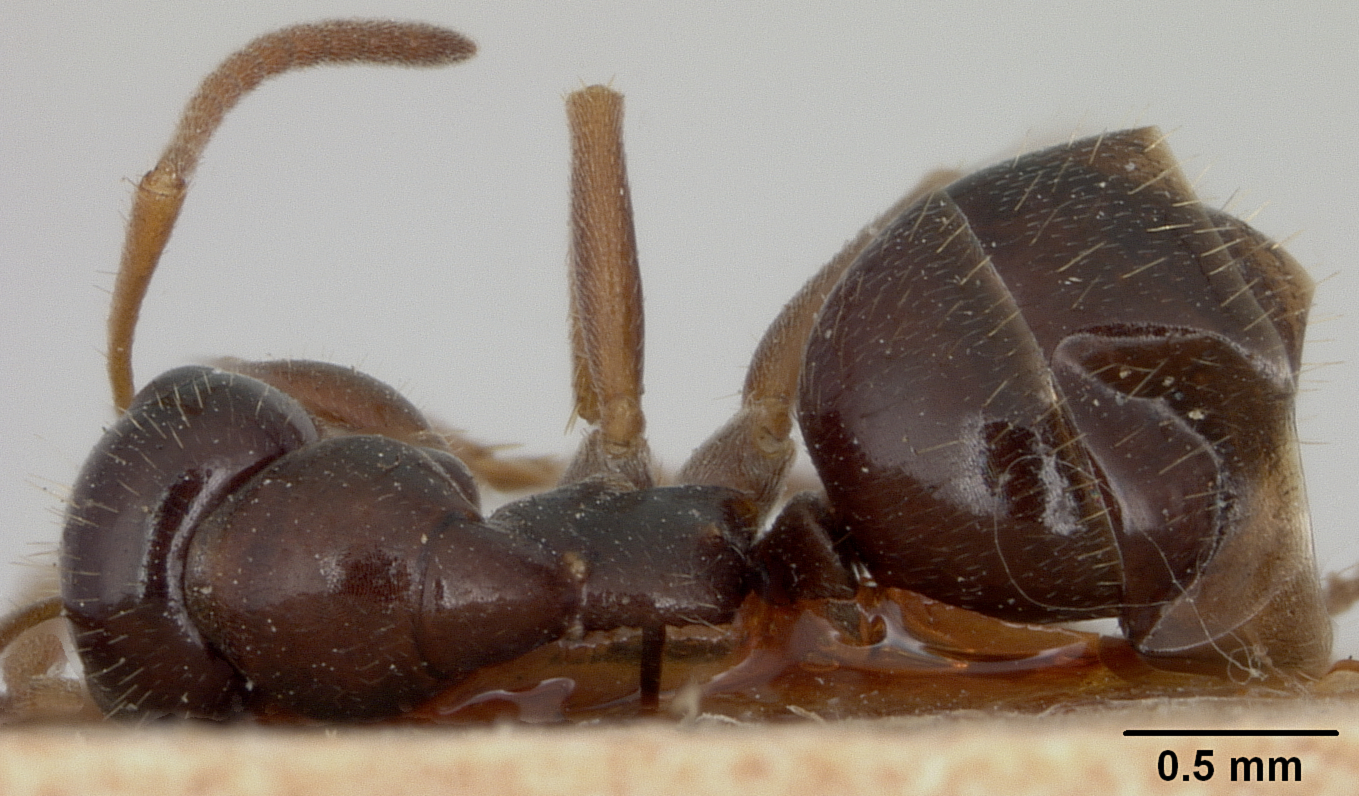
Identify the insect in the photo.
Formica lasioides
